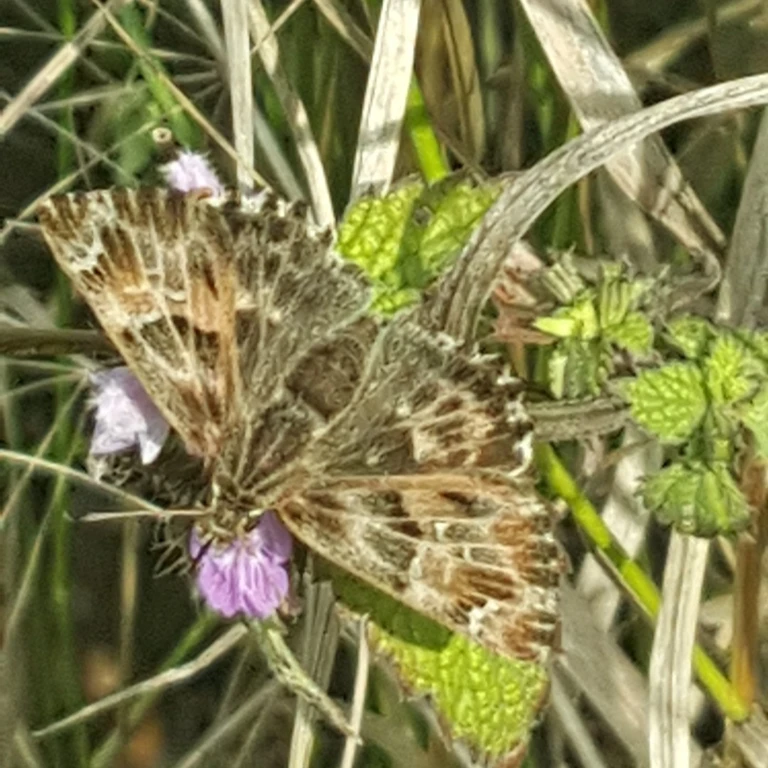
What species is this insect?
Carcharodus alceae
